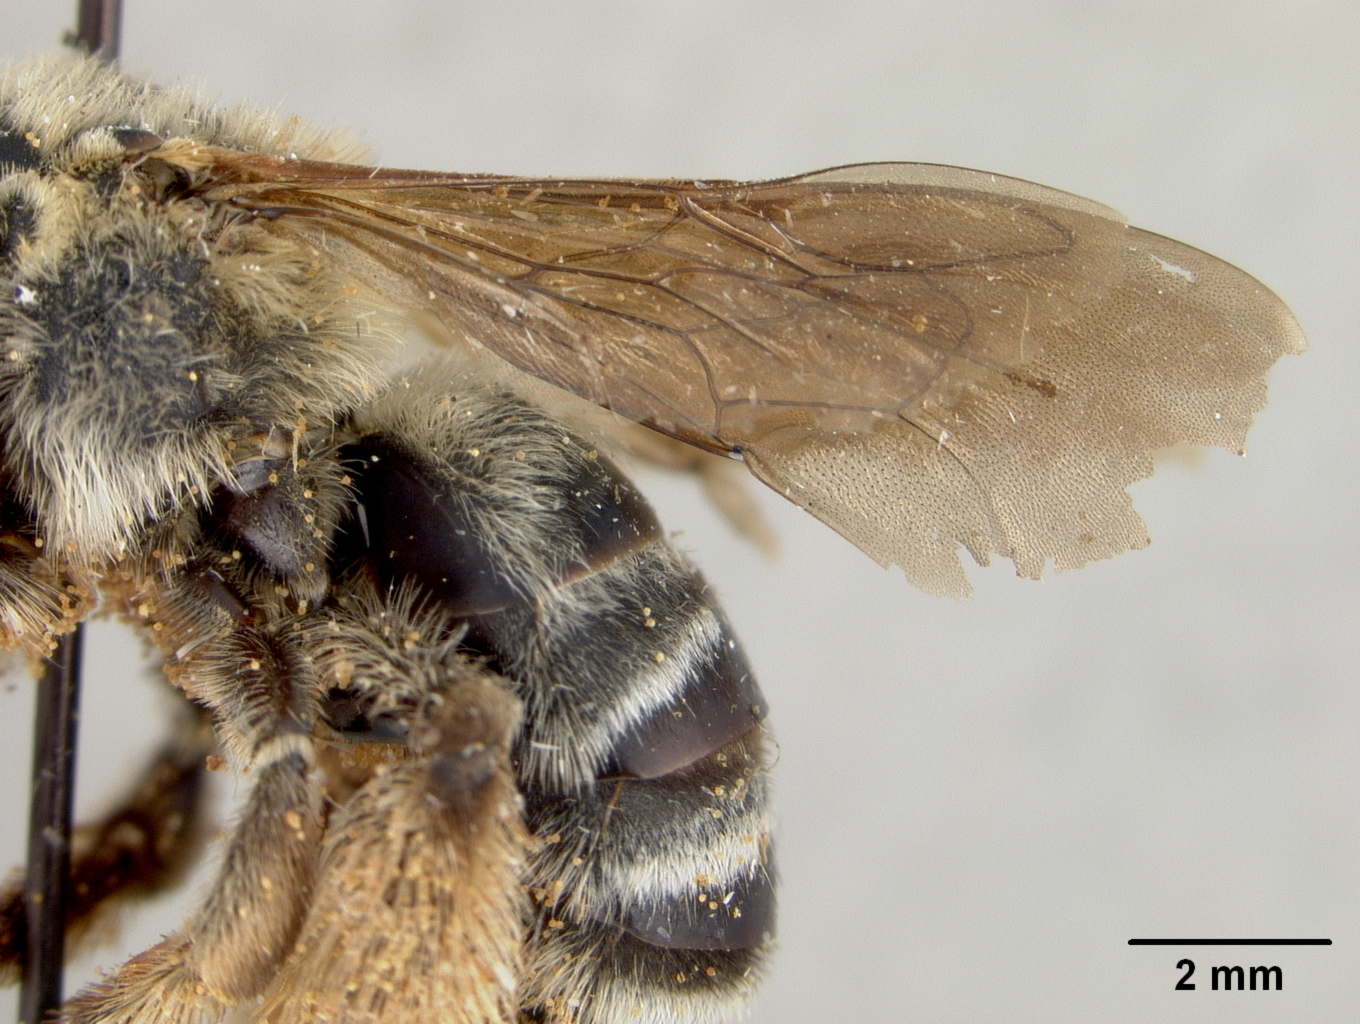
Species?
Melissodes thurberiae
